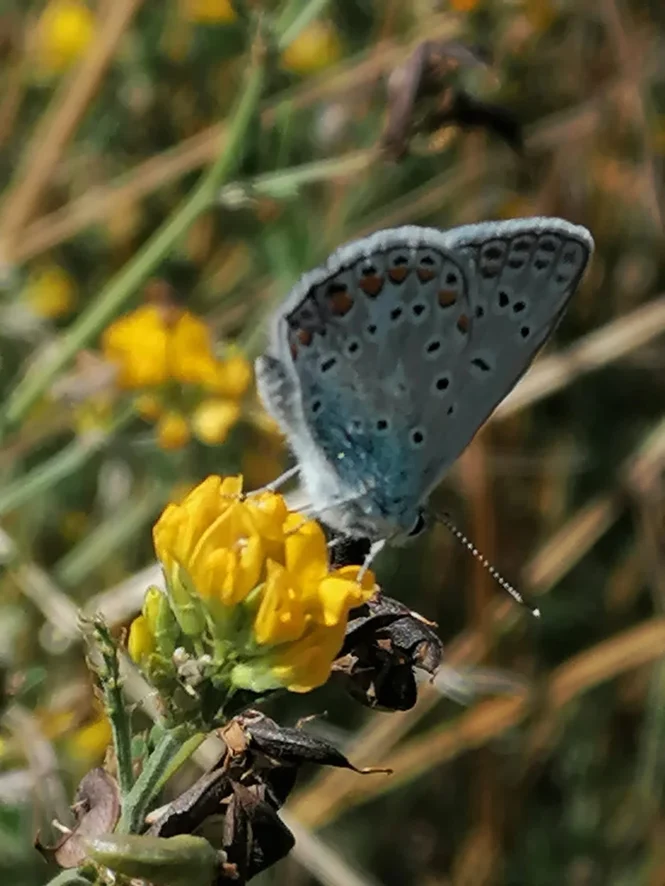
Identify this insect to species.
Polyommatus icarus
